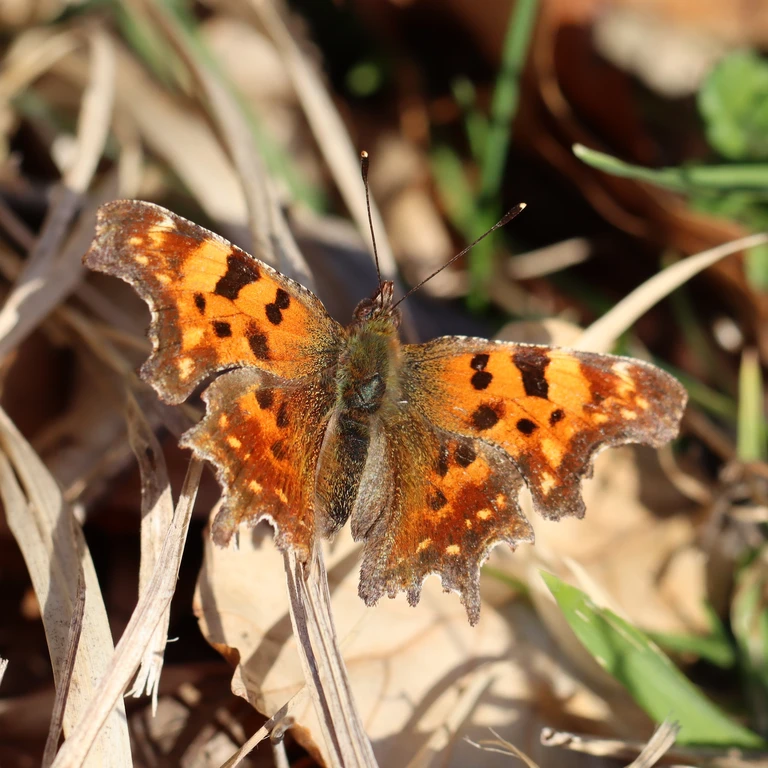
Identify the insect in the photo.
Polygonia c-album
